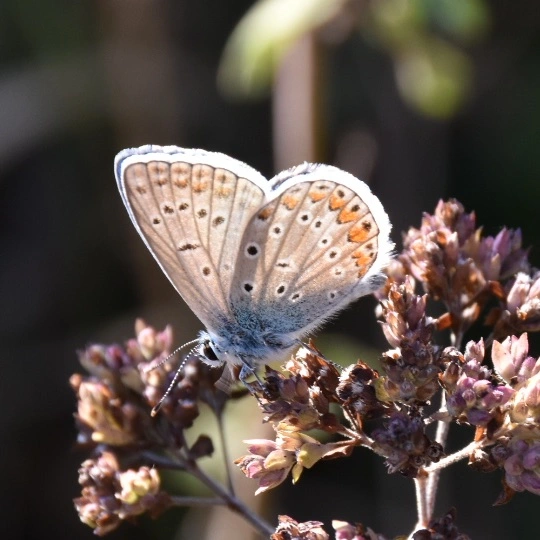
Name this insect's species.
Polyommatus icarus
